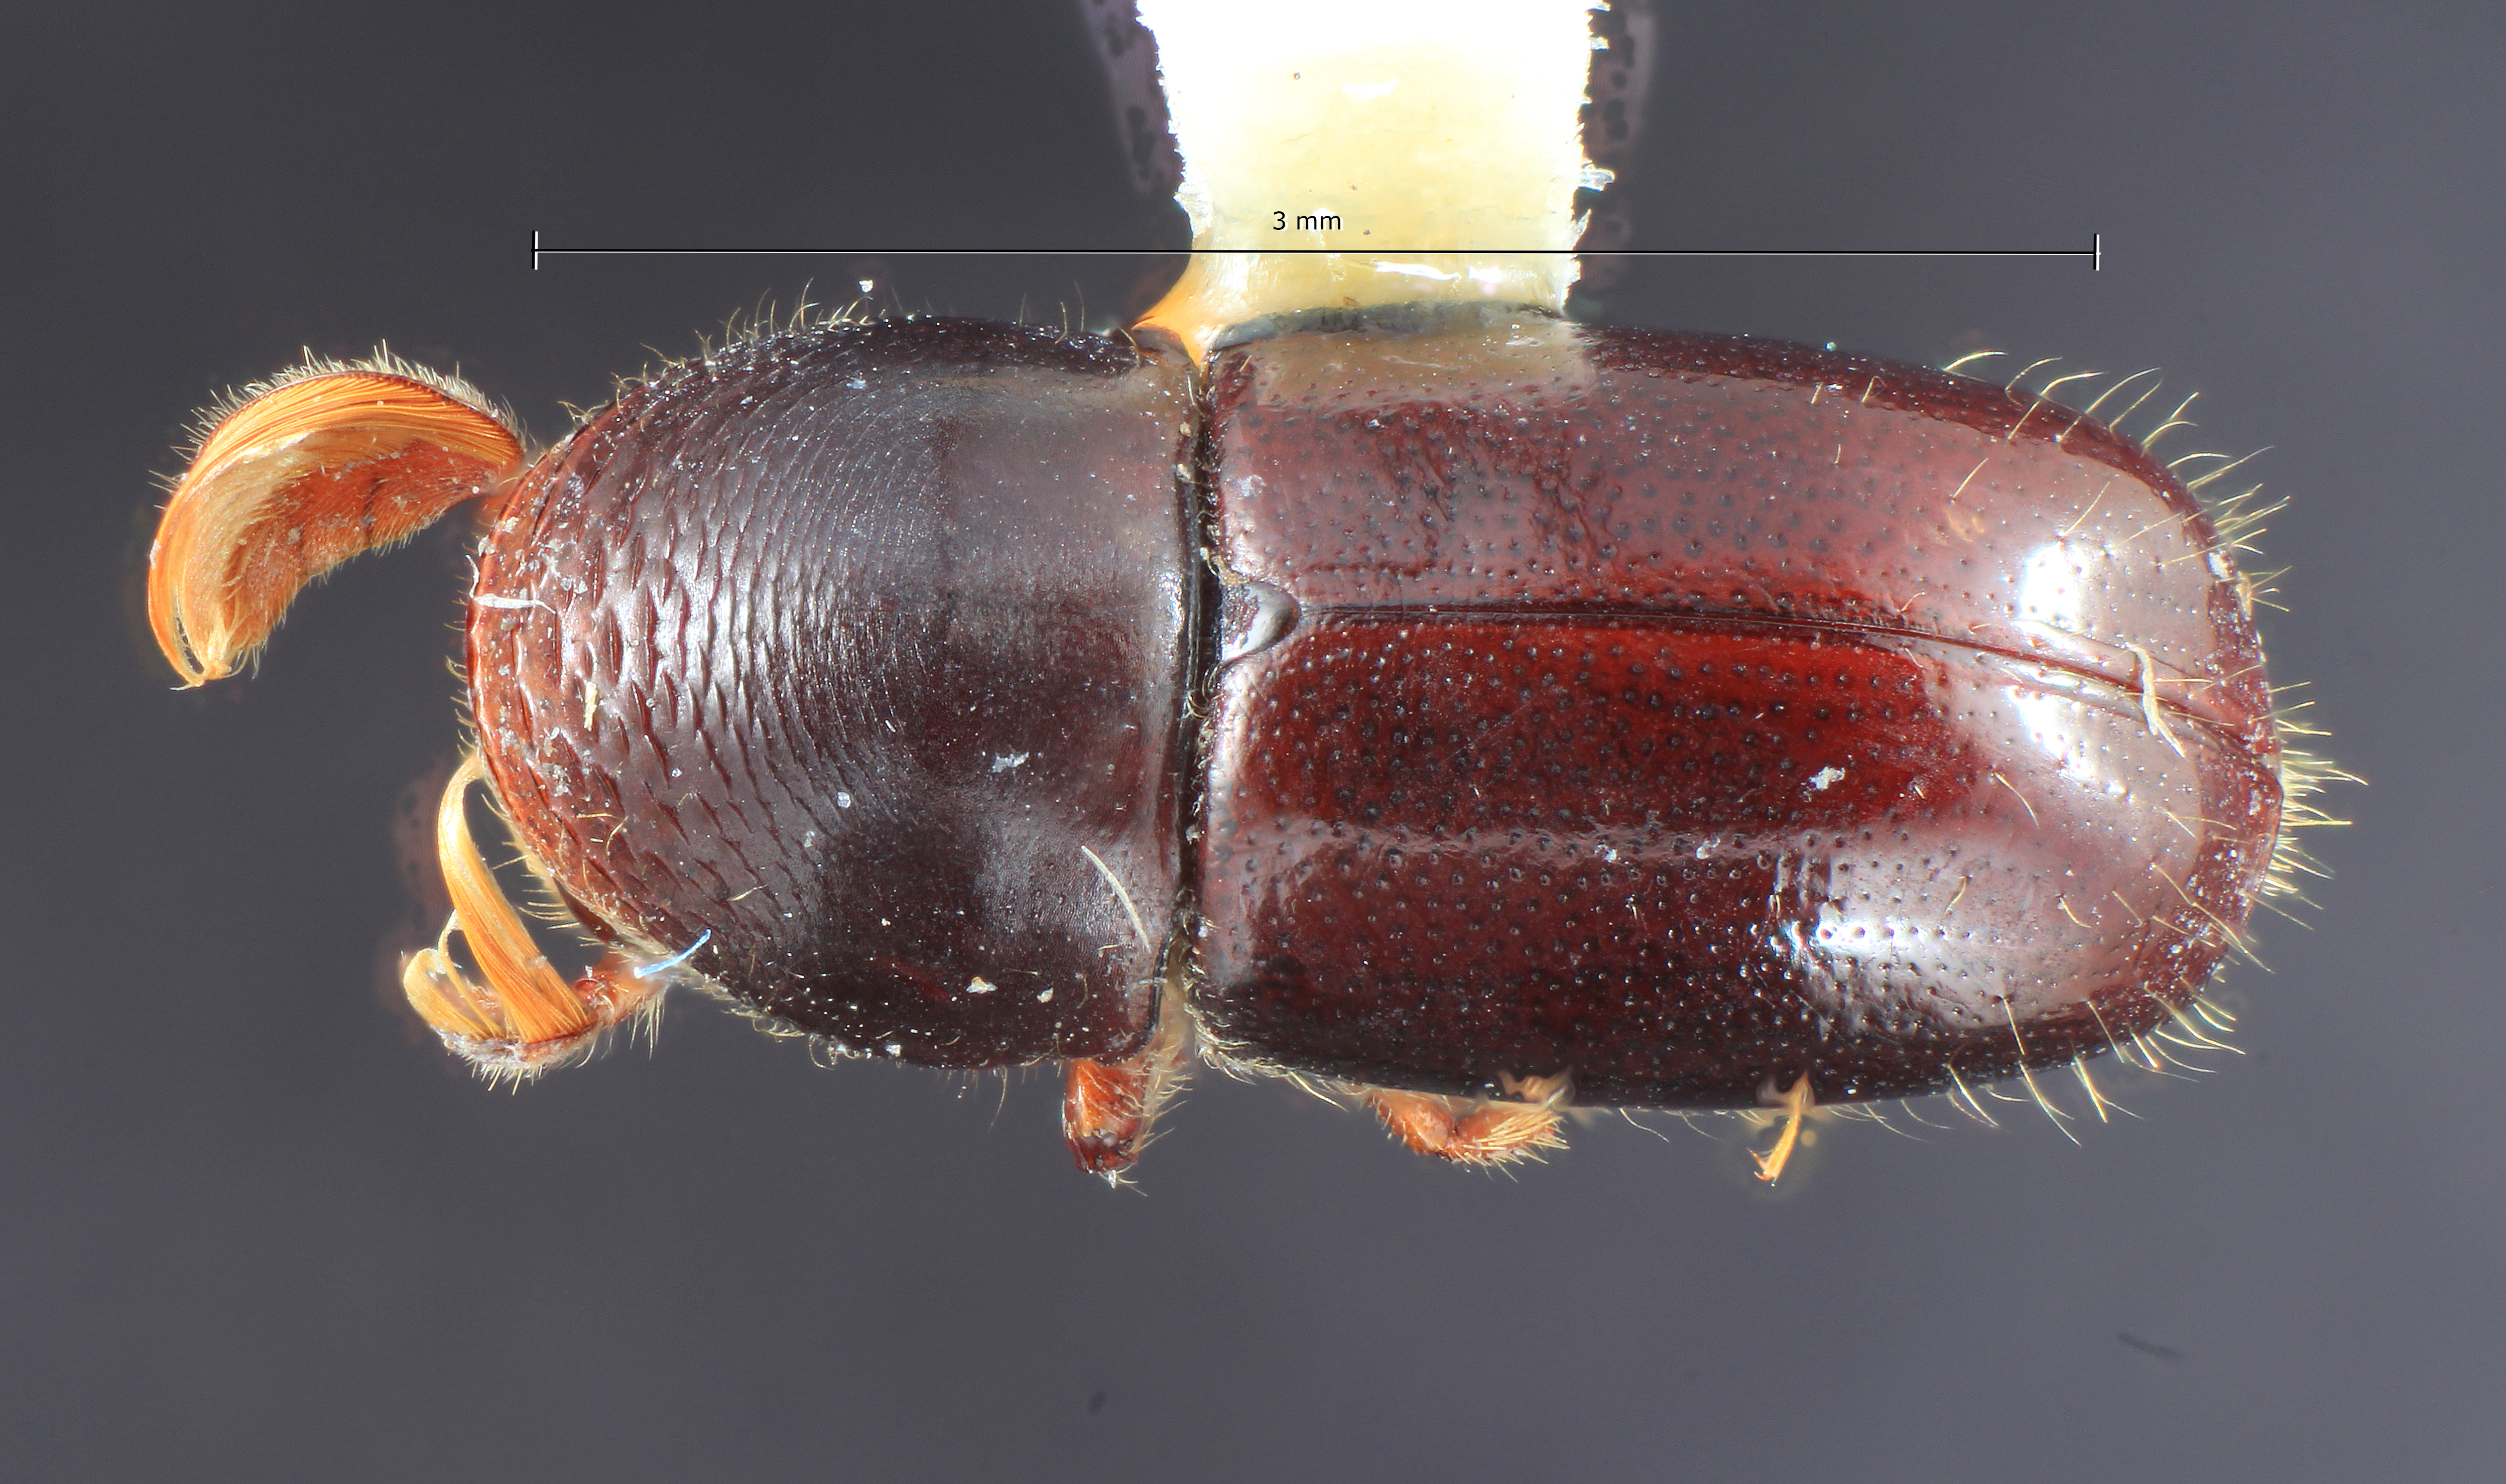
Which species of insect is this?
Corthylus comatus
